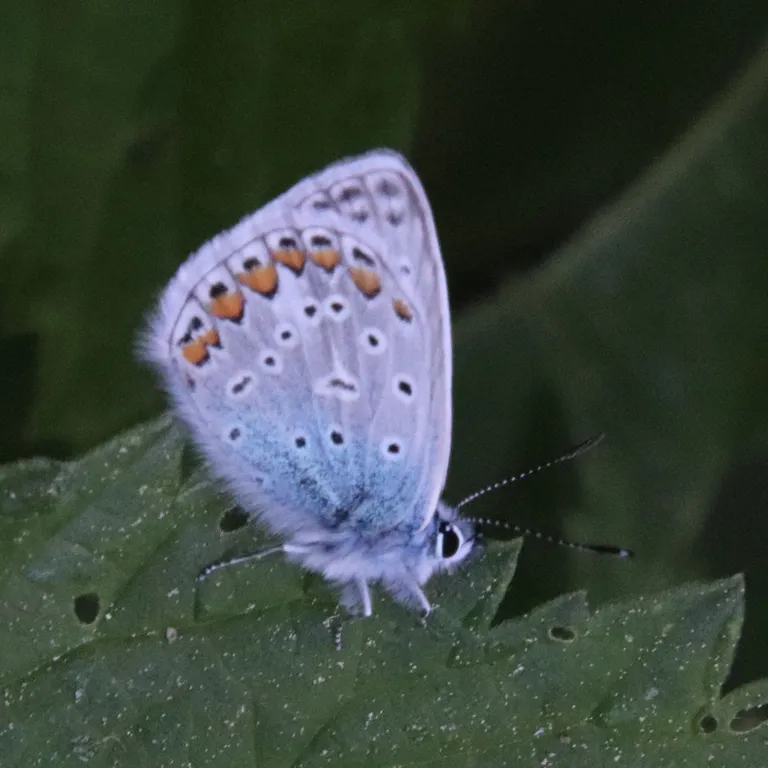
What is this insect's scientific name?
Polyommatus icarus
